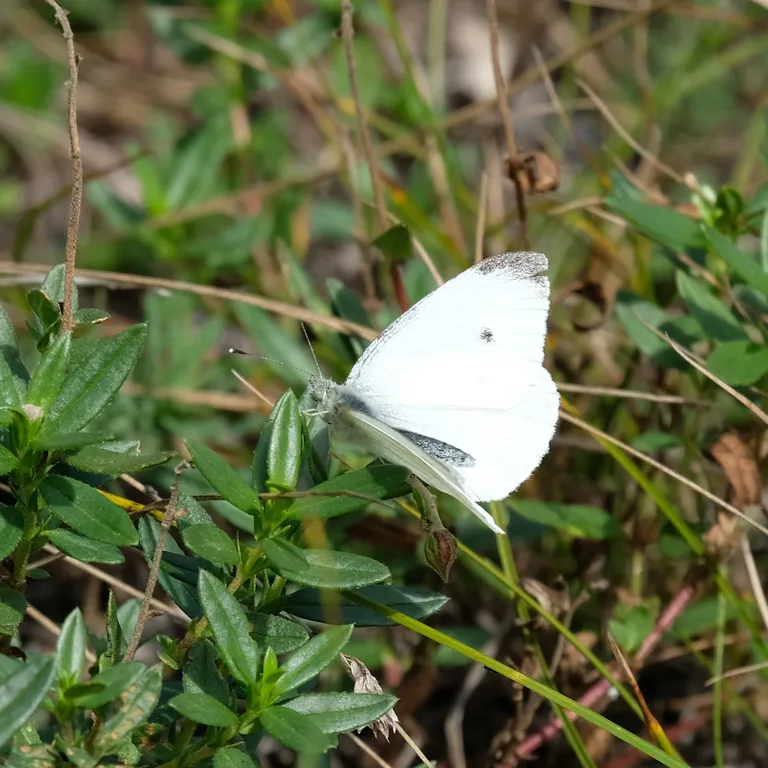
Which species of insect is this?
Pieris rapae
